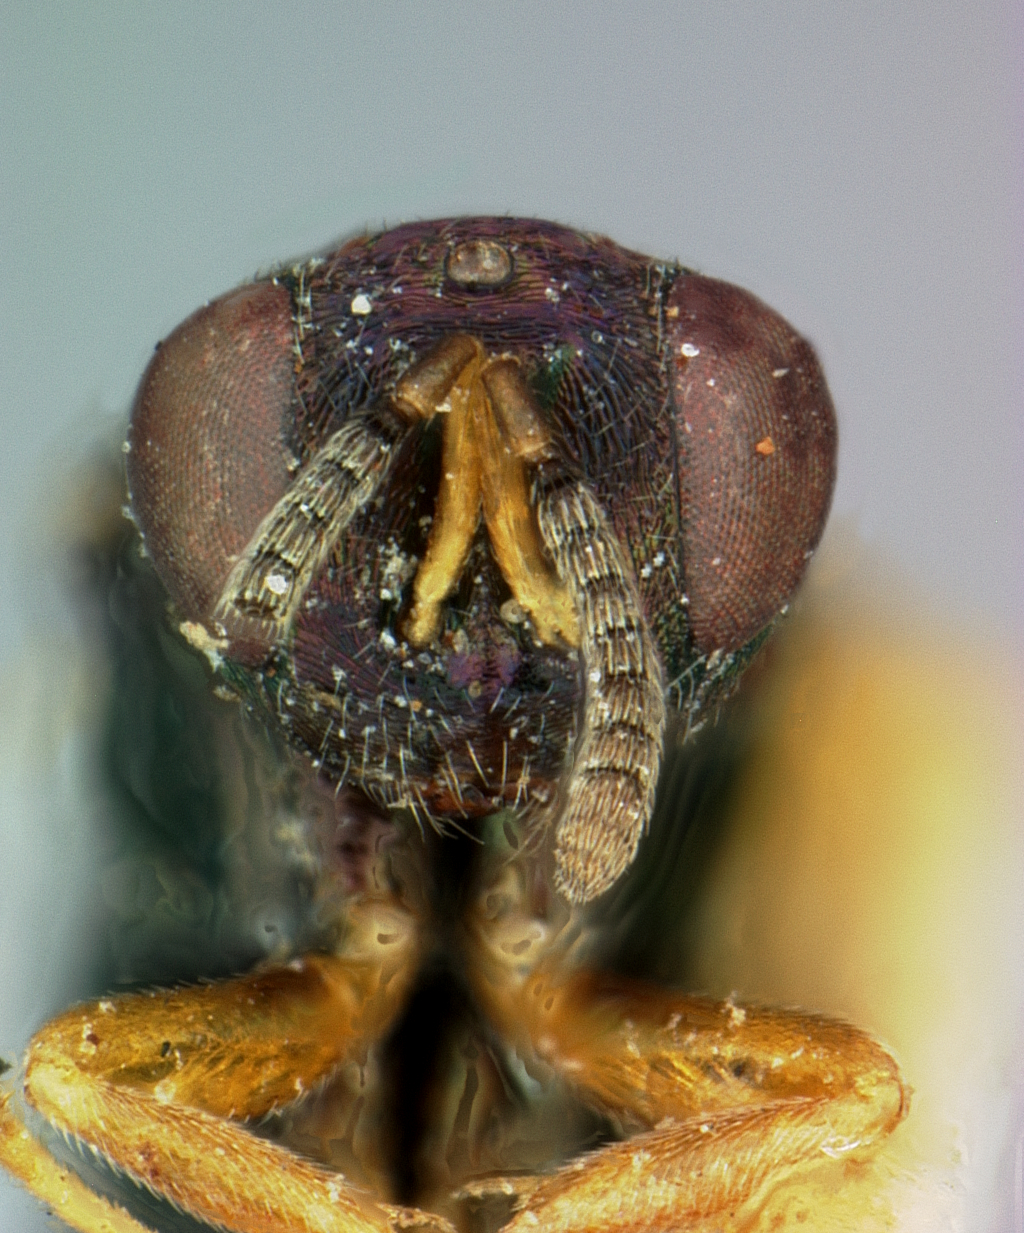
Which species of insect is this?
Ormyrus andricus
